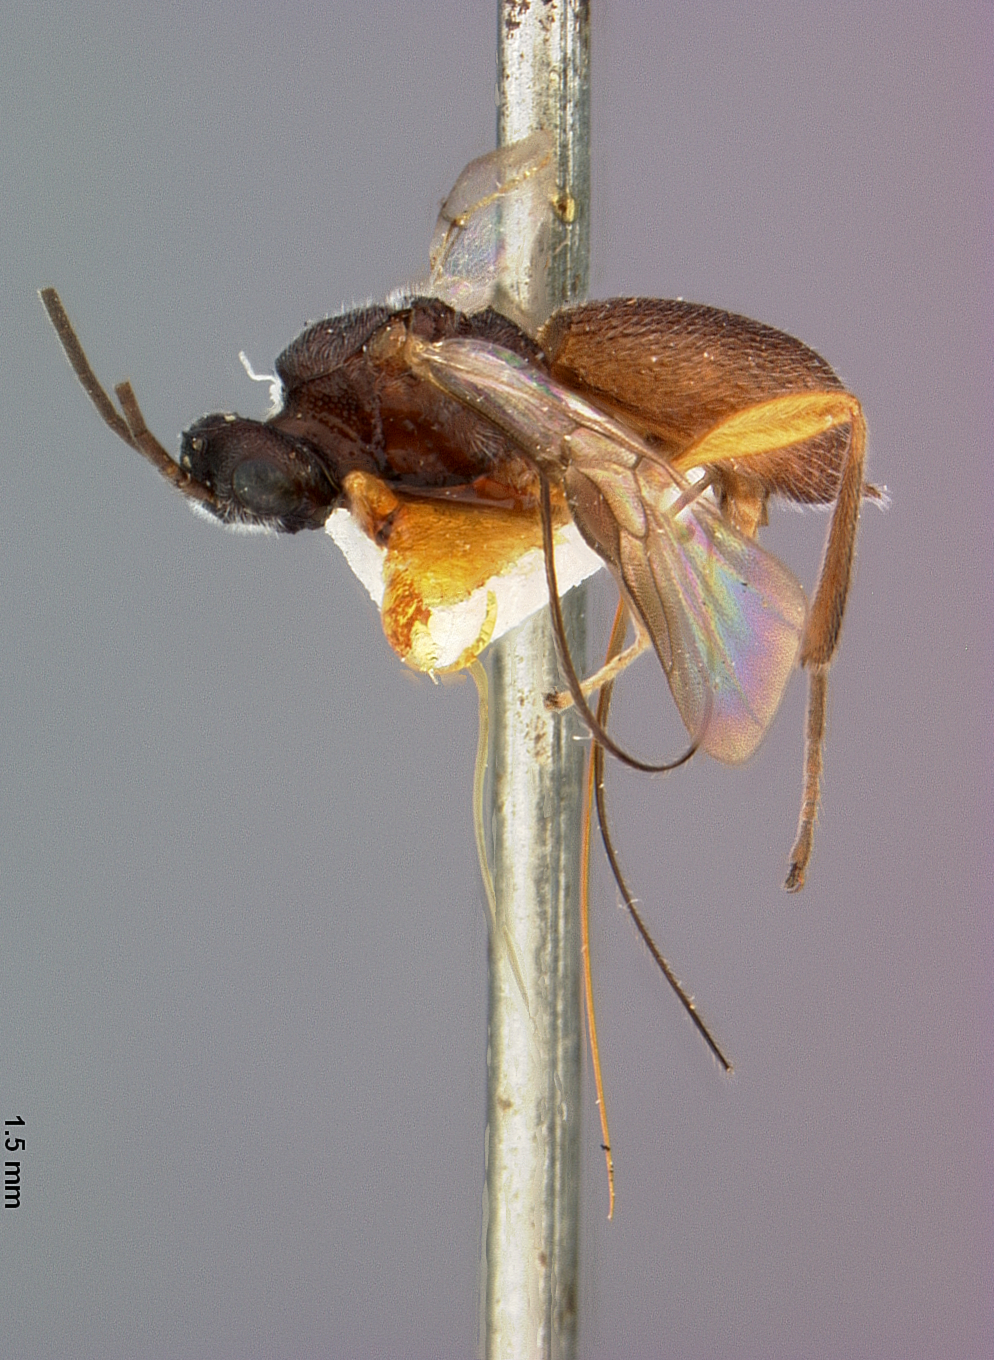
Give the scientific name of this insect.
Urosigalphus rubidus
